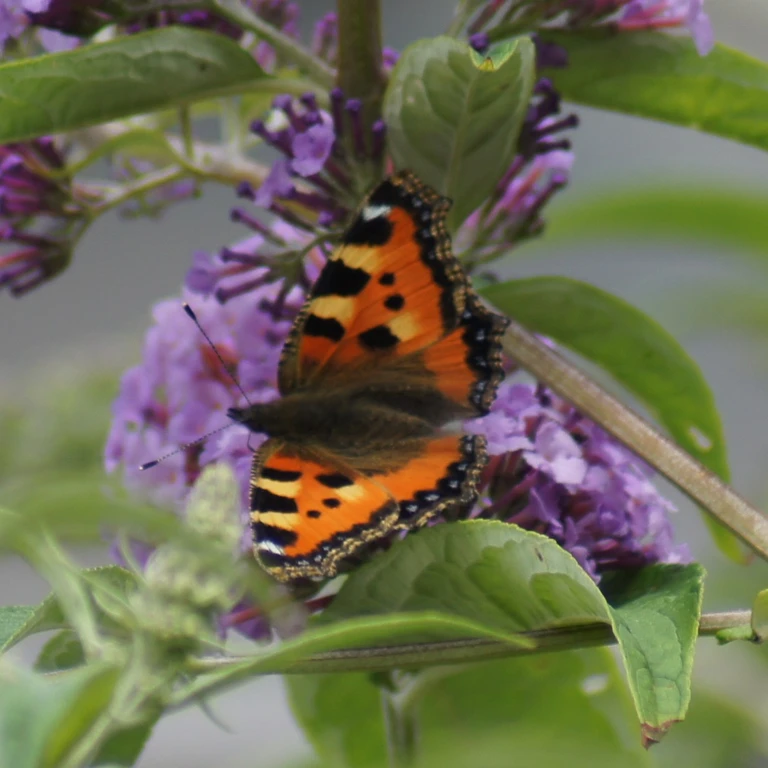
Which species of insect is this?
Aglais urticae
